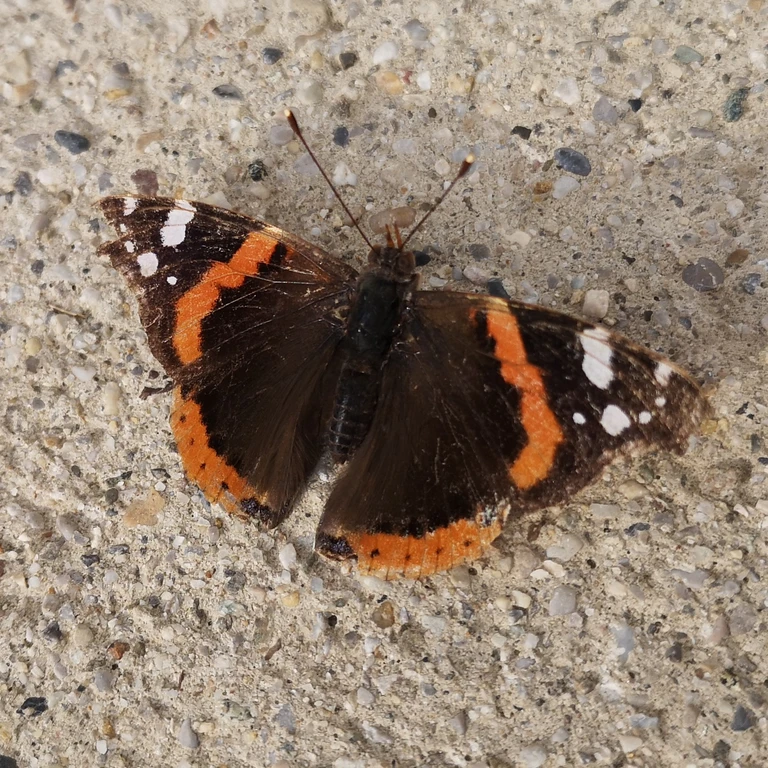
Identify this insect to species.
Vanessa atalanta
